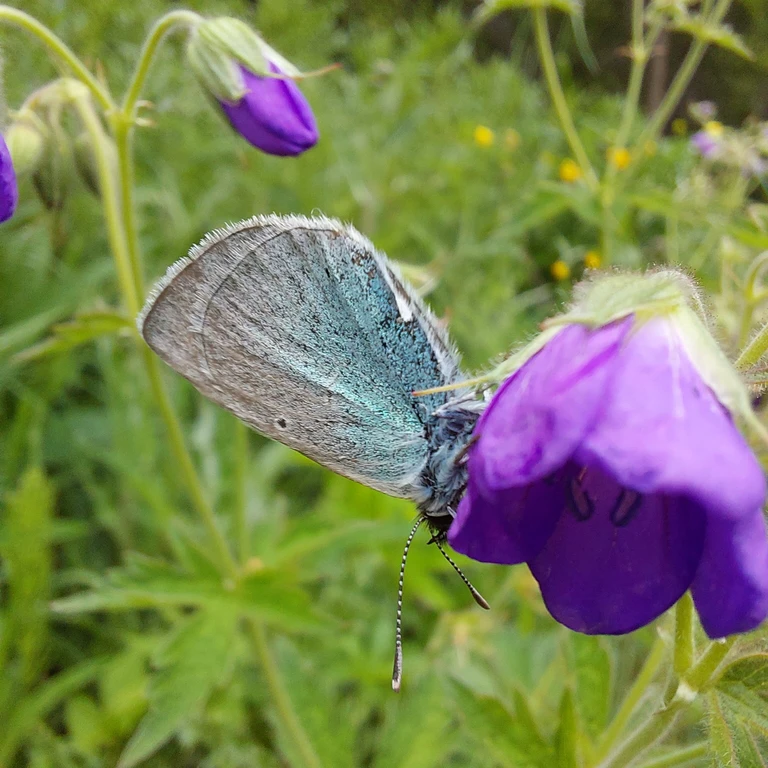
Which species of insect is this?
Glaucopsyche alexis
